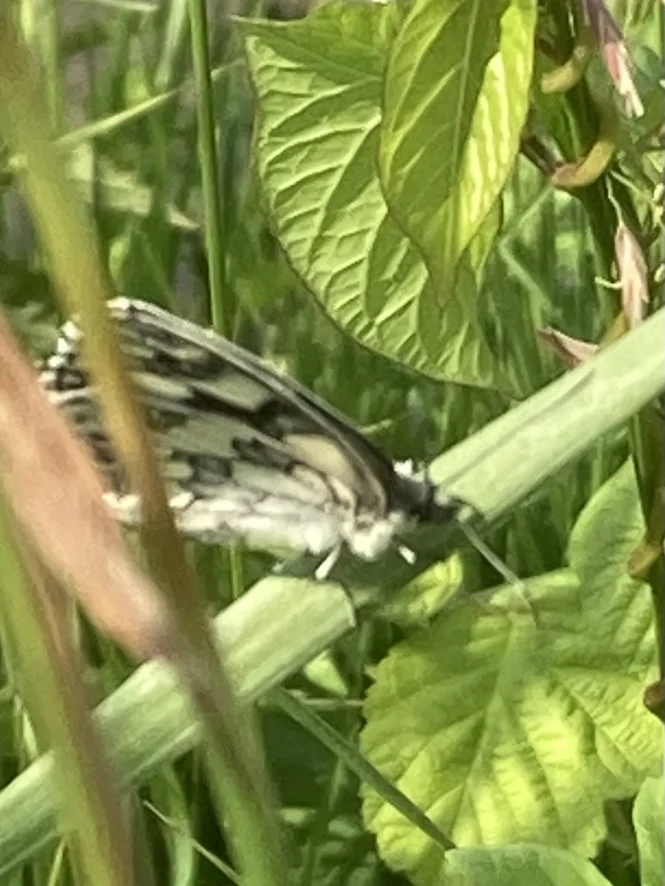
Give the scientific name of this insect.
Melanargia galathea
